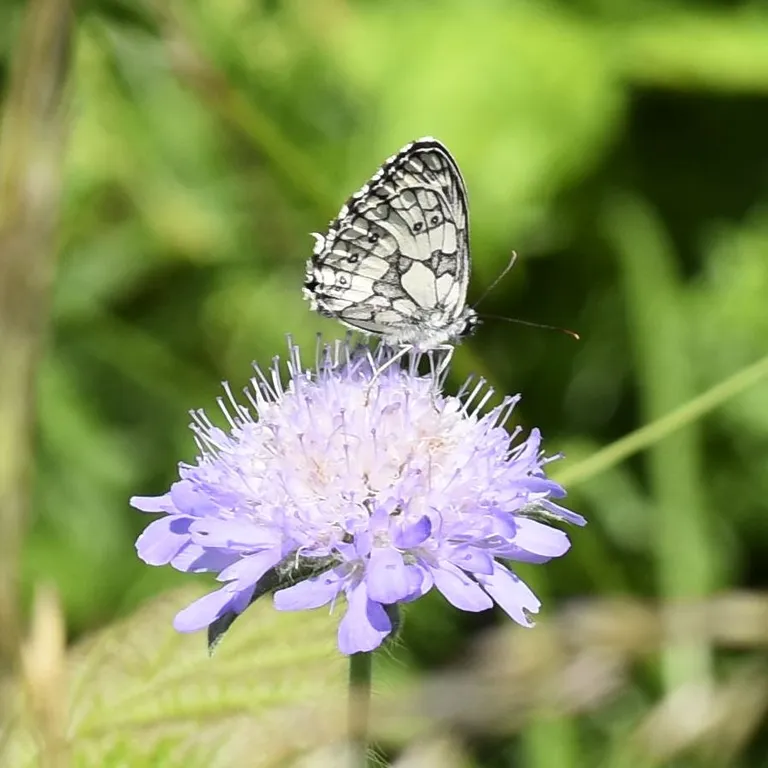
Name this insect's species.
Melanargia galathea
